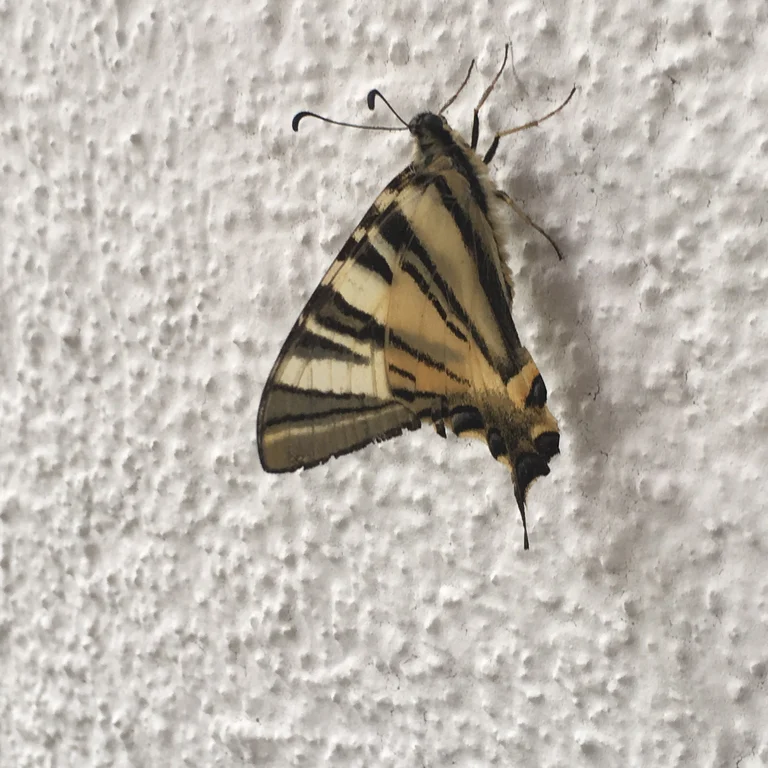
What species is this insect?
Iphiclides podalirius
